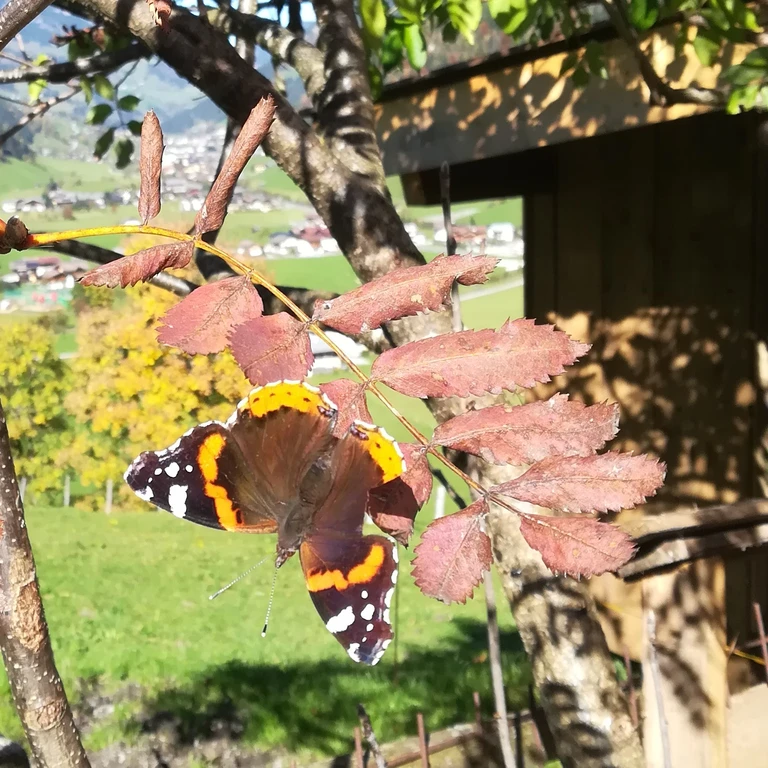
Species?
Vanessa atalanta
